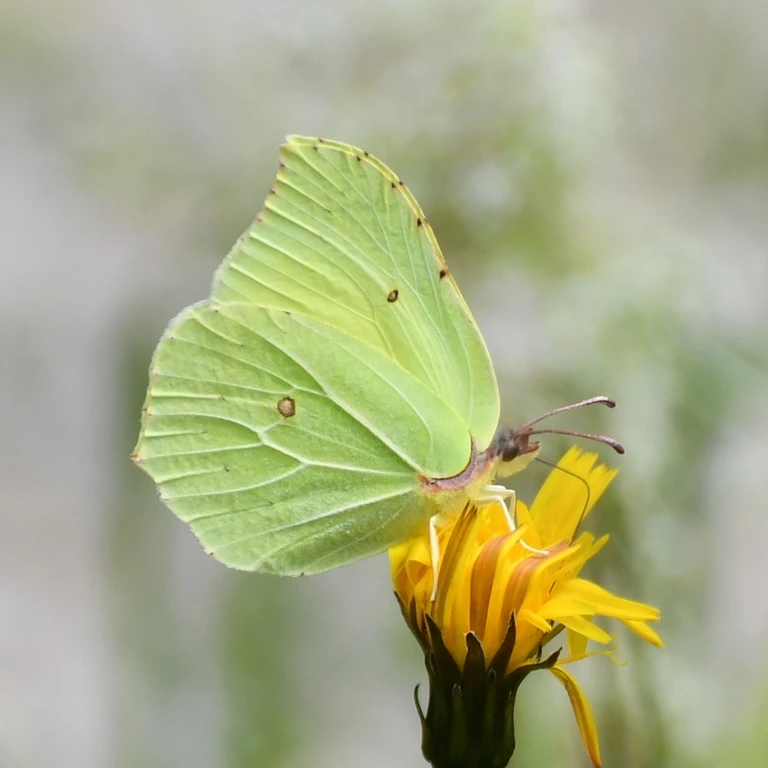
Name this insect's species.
Gonepteryx rhamni
